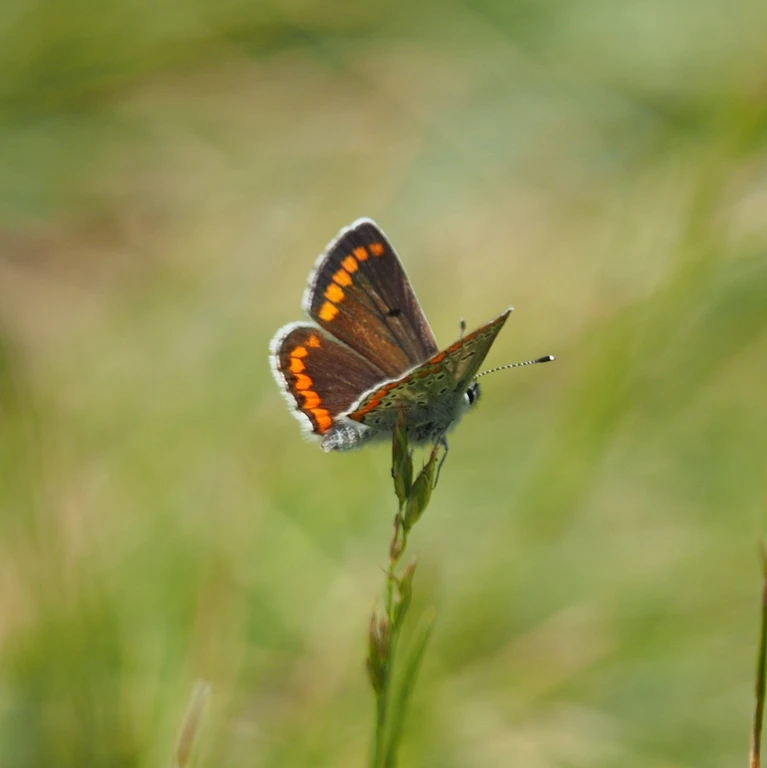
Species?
Aricia agestis/artaxerxes
